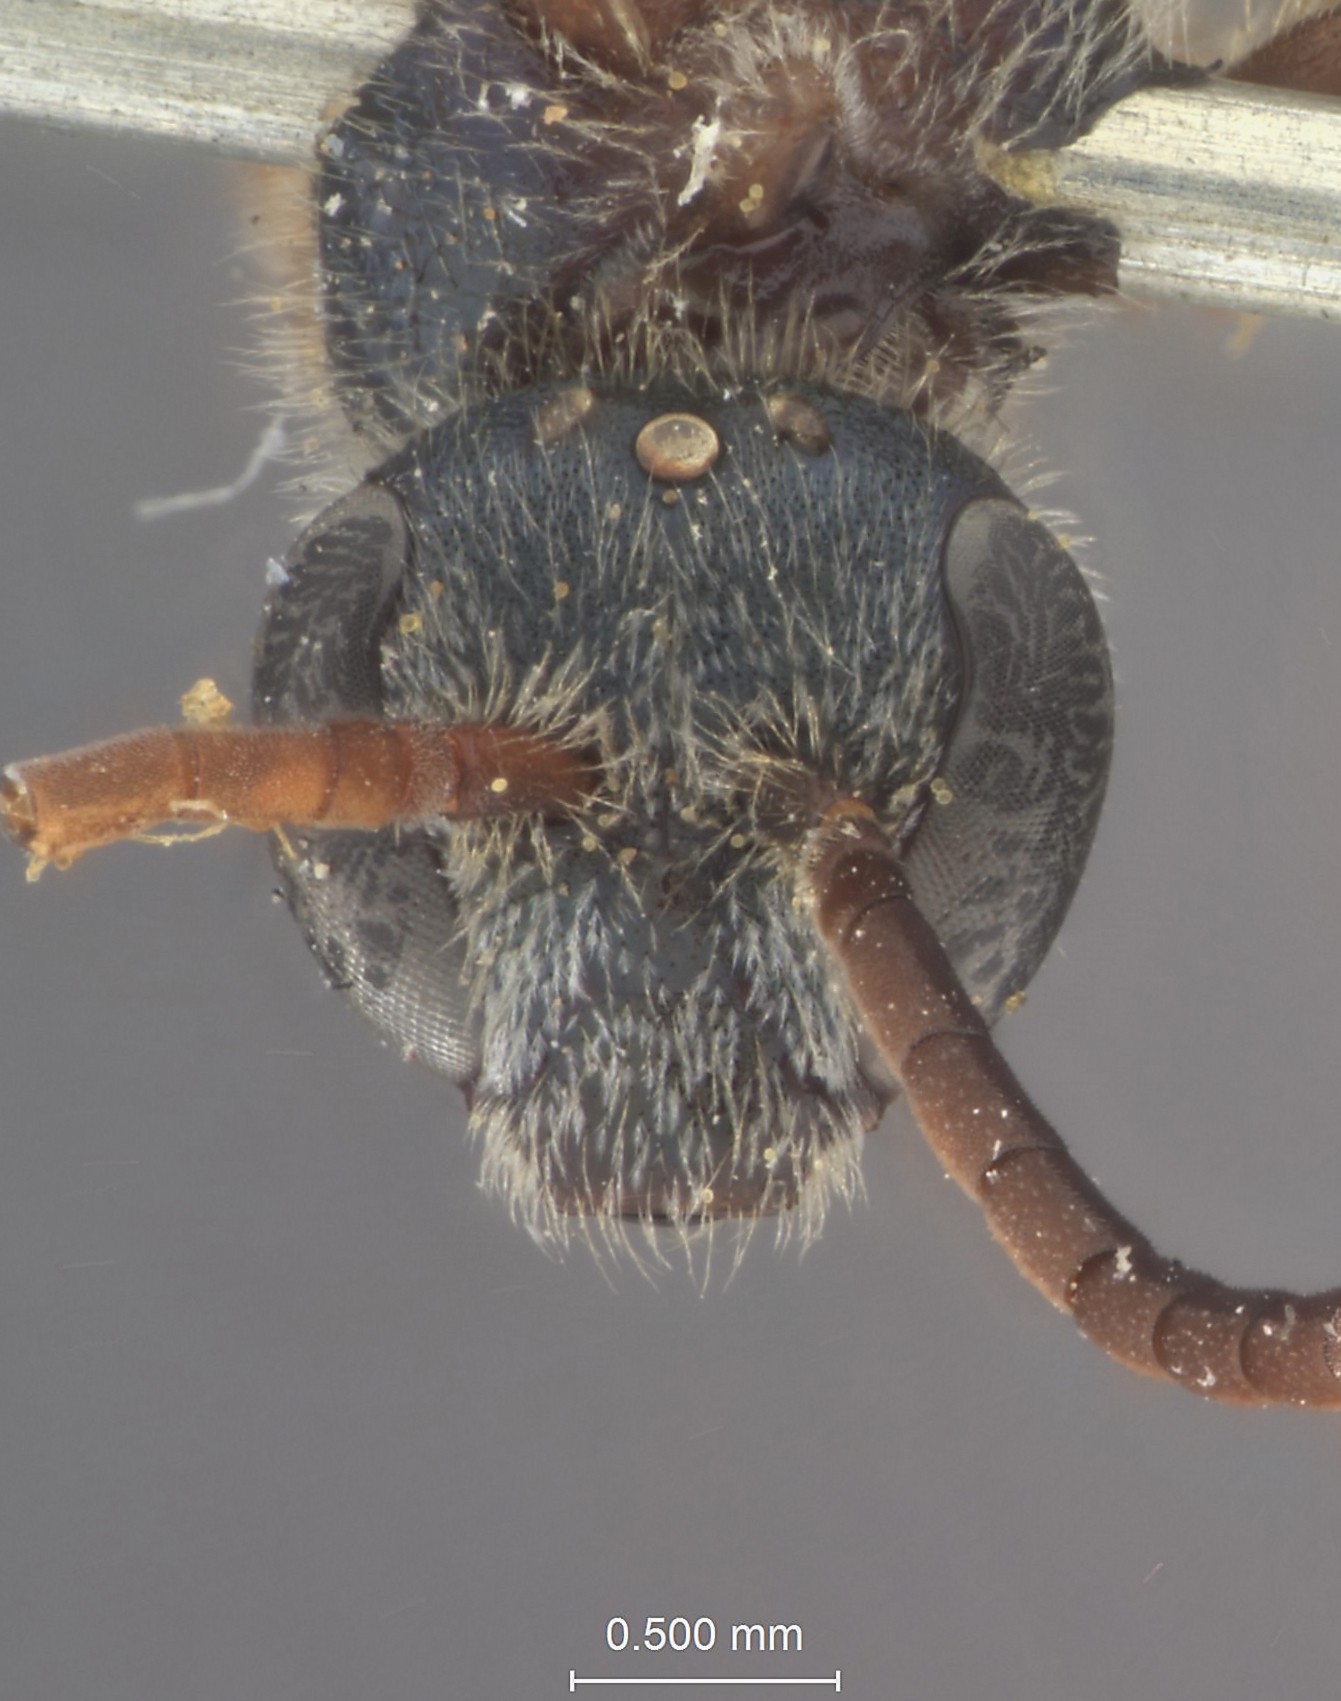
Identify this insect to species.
Halictus abundus
